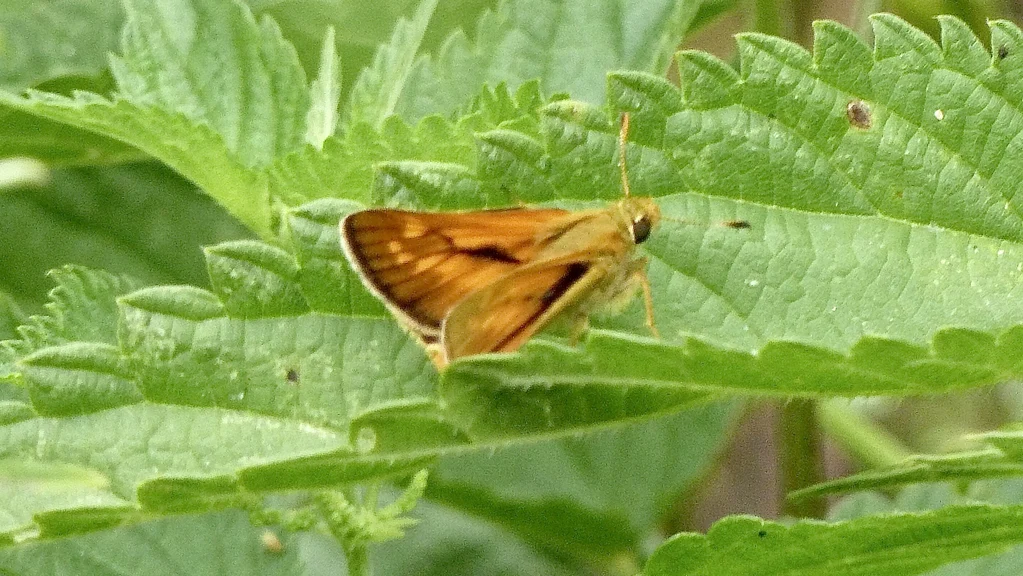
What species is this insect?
Ochlodes sylvanus (also Ochlodes venata)
